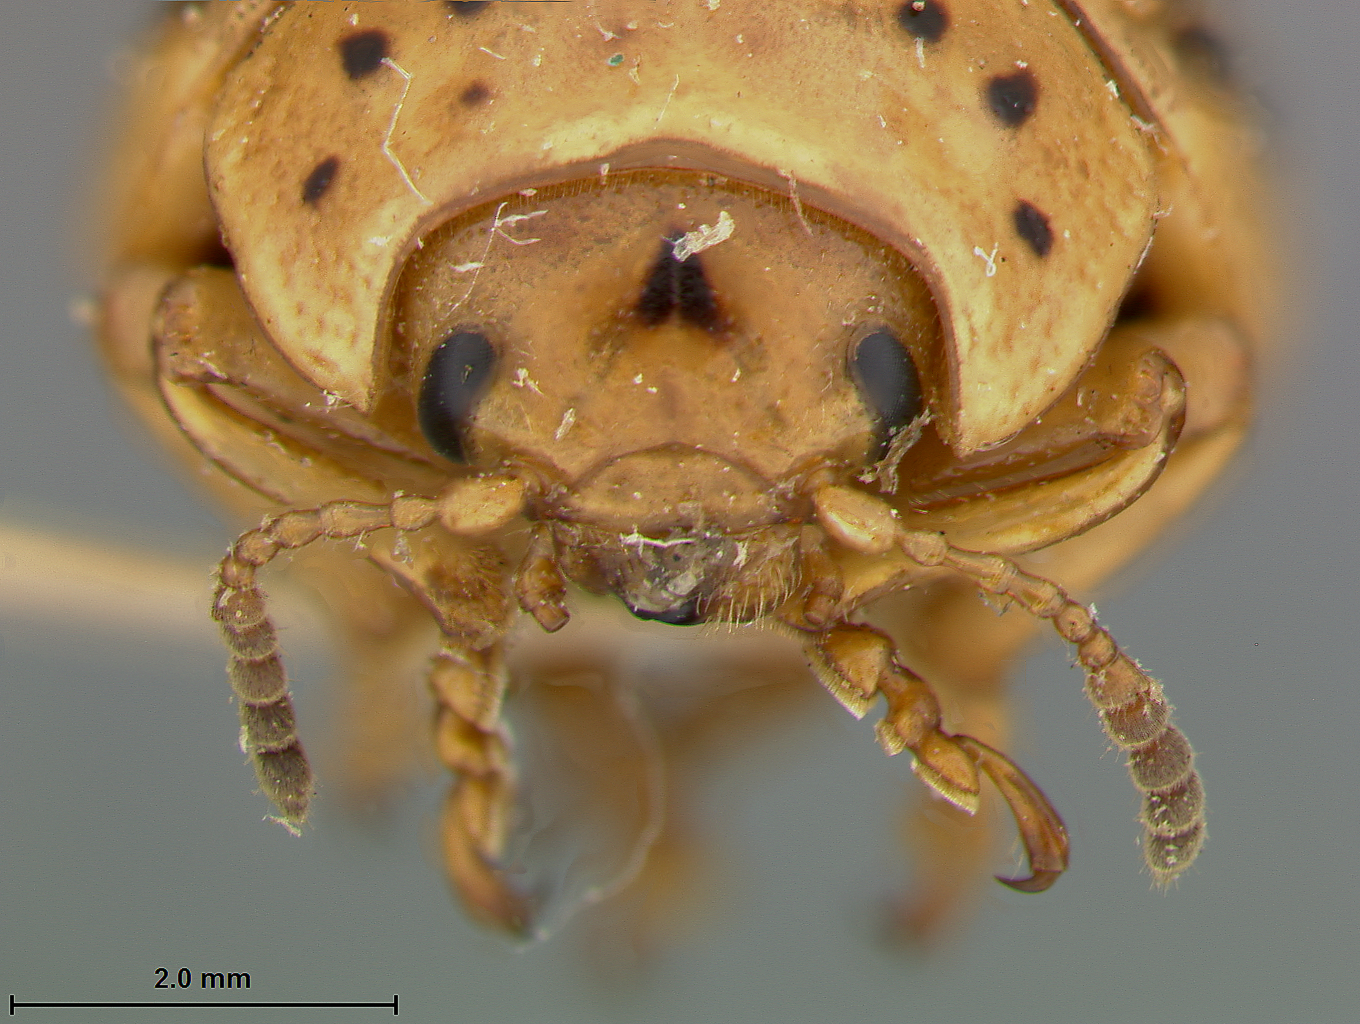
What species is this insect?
Septinotarsa decalineata (also Leptinotarsa decalineata)
